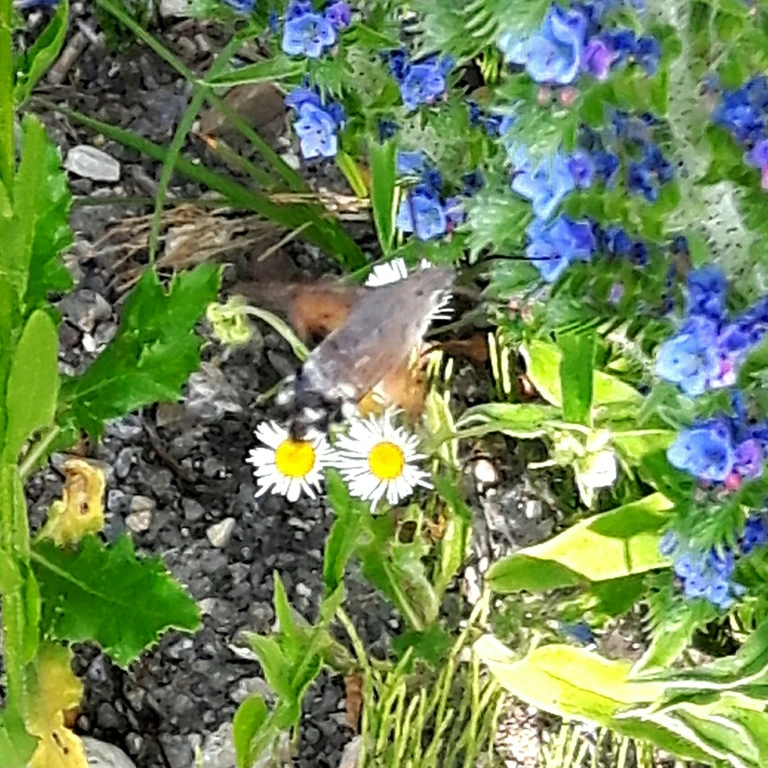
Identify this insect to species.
Macroglossum stellatarum
